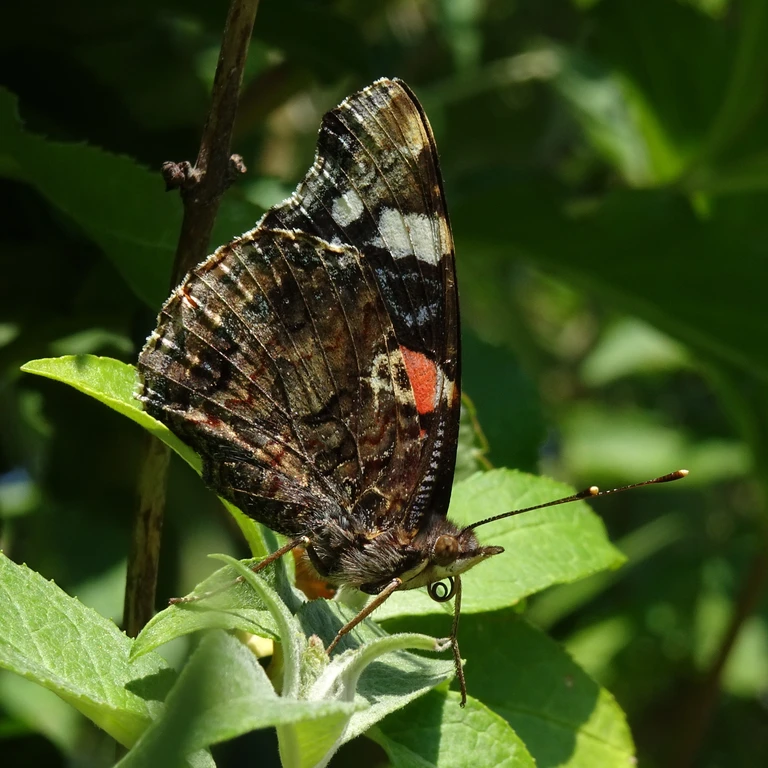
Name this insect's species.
Vanessa atalanta
